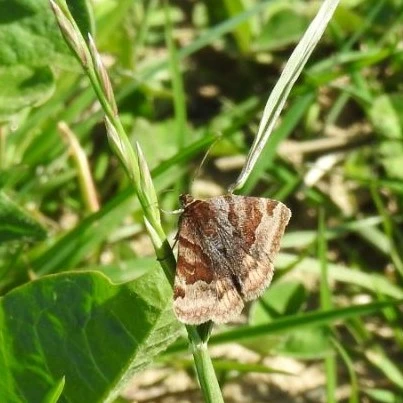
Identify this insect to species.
Euclidia glyphica
